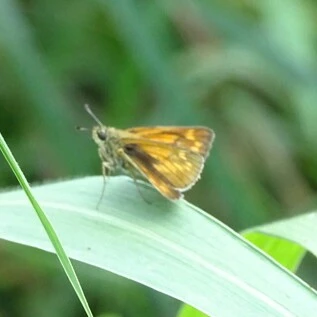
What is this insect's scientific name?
Ochlodes sylvanus (also Ochlodes venata)
